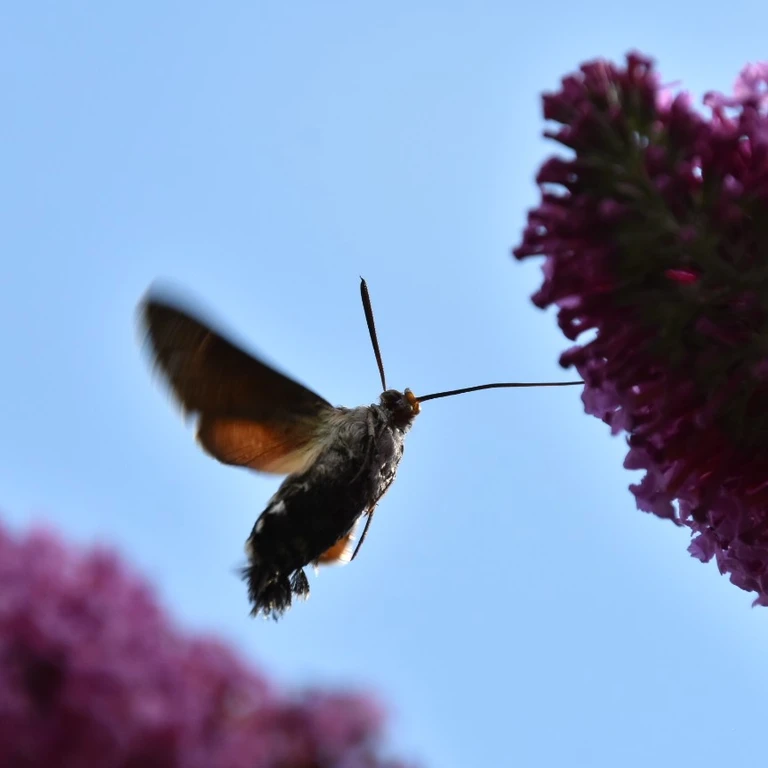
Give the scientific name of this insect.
Macroglossum stellatarum
